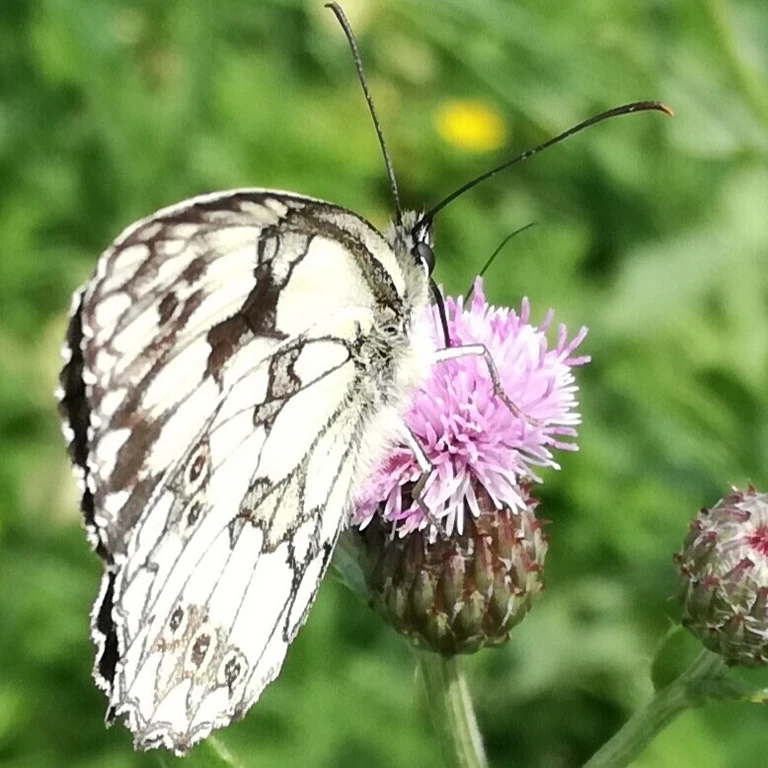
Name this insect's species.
Melanargia galathea
